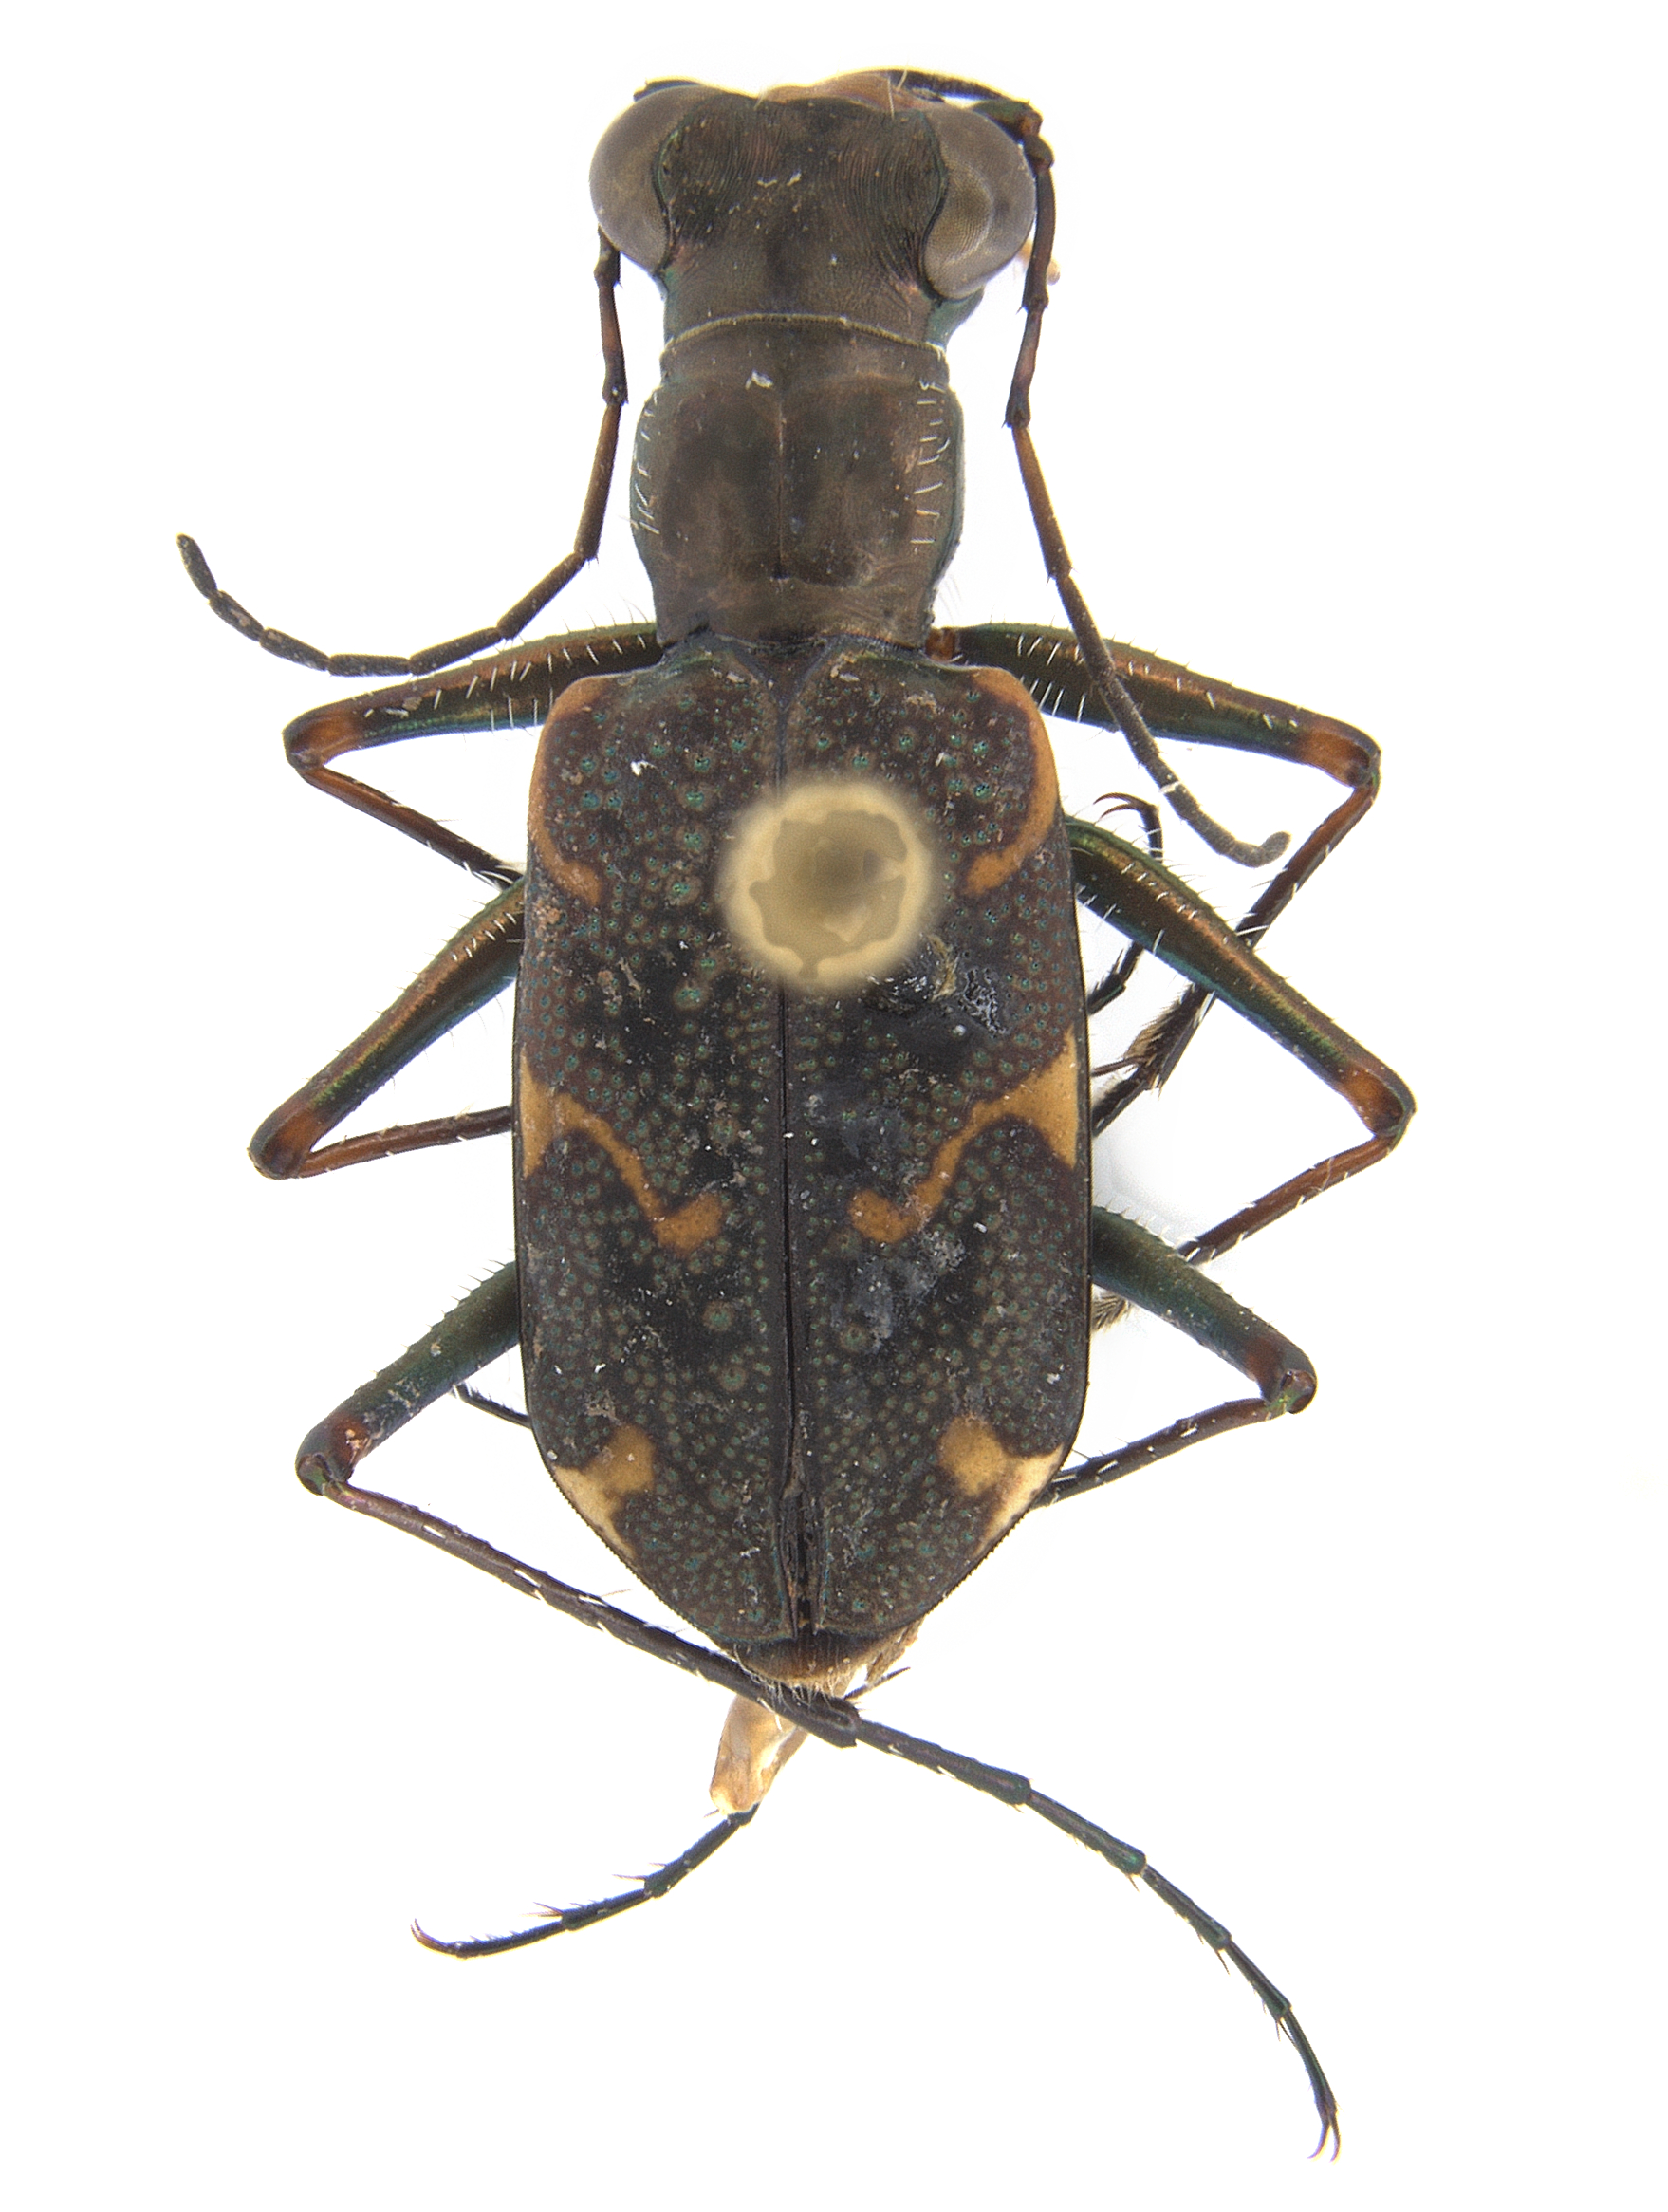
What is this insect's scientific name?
Oceanella vitiensis
